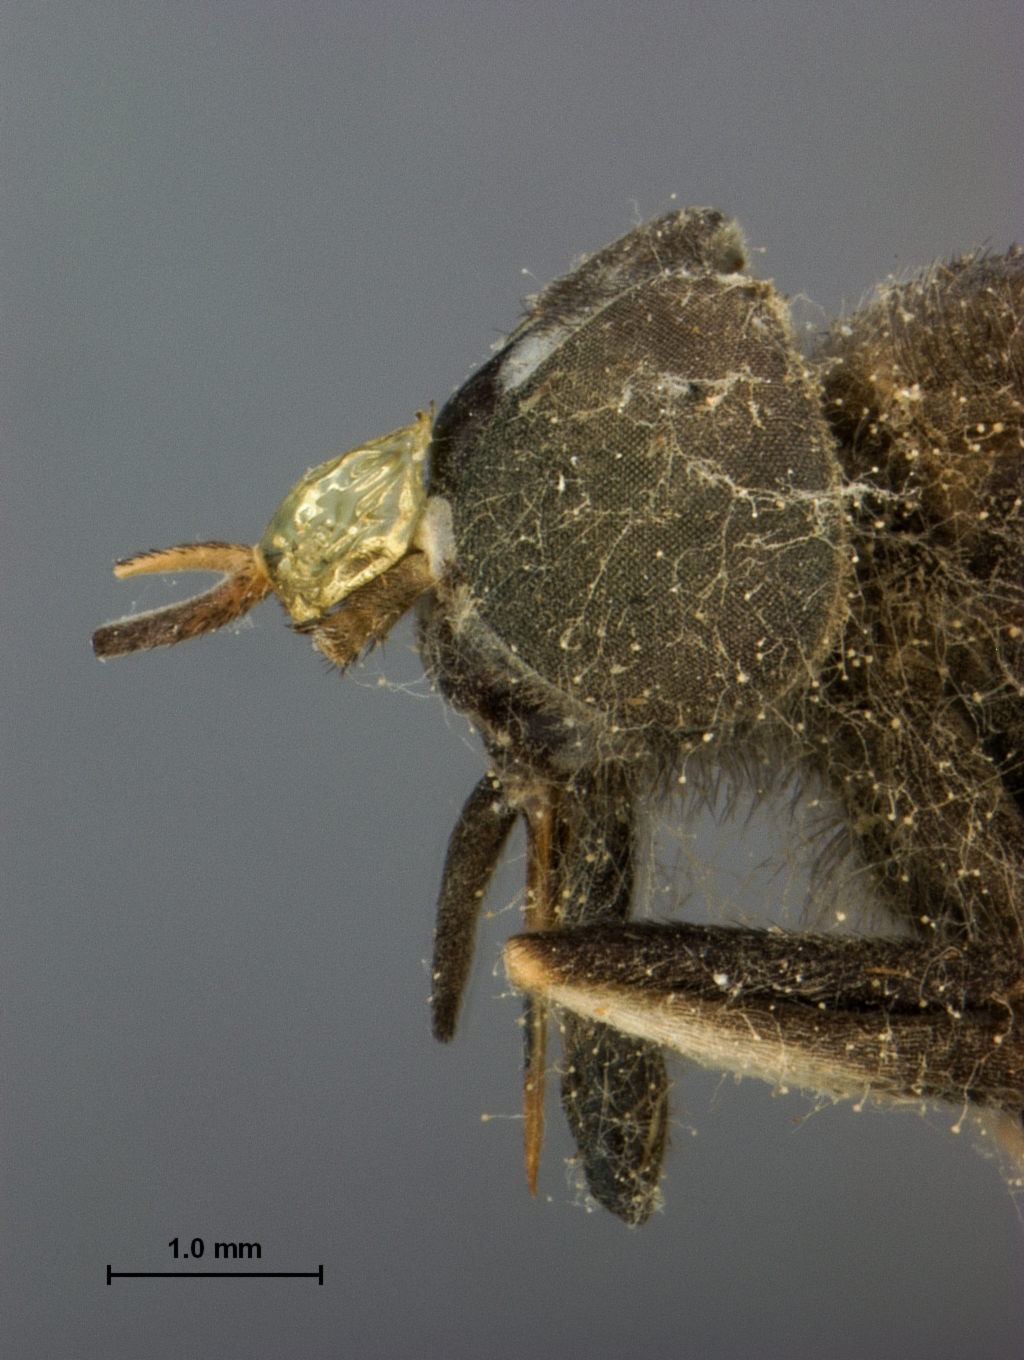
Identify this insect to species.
Dichelacera melanosoma
